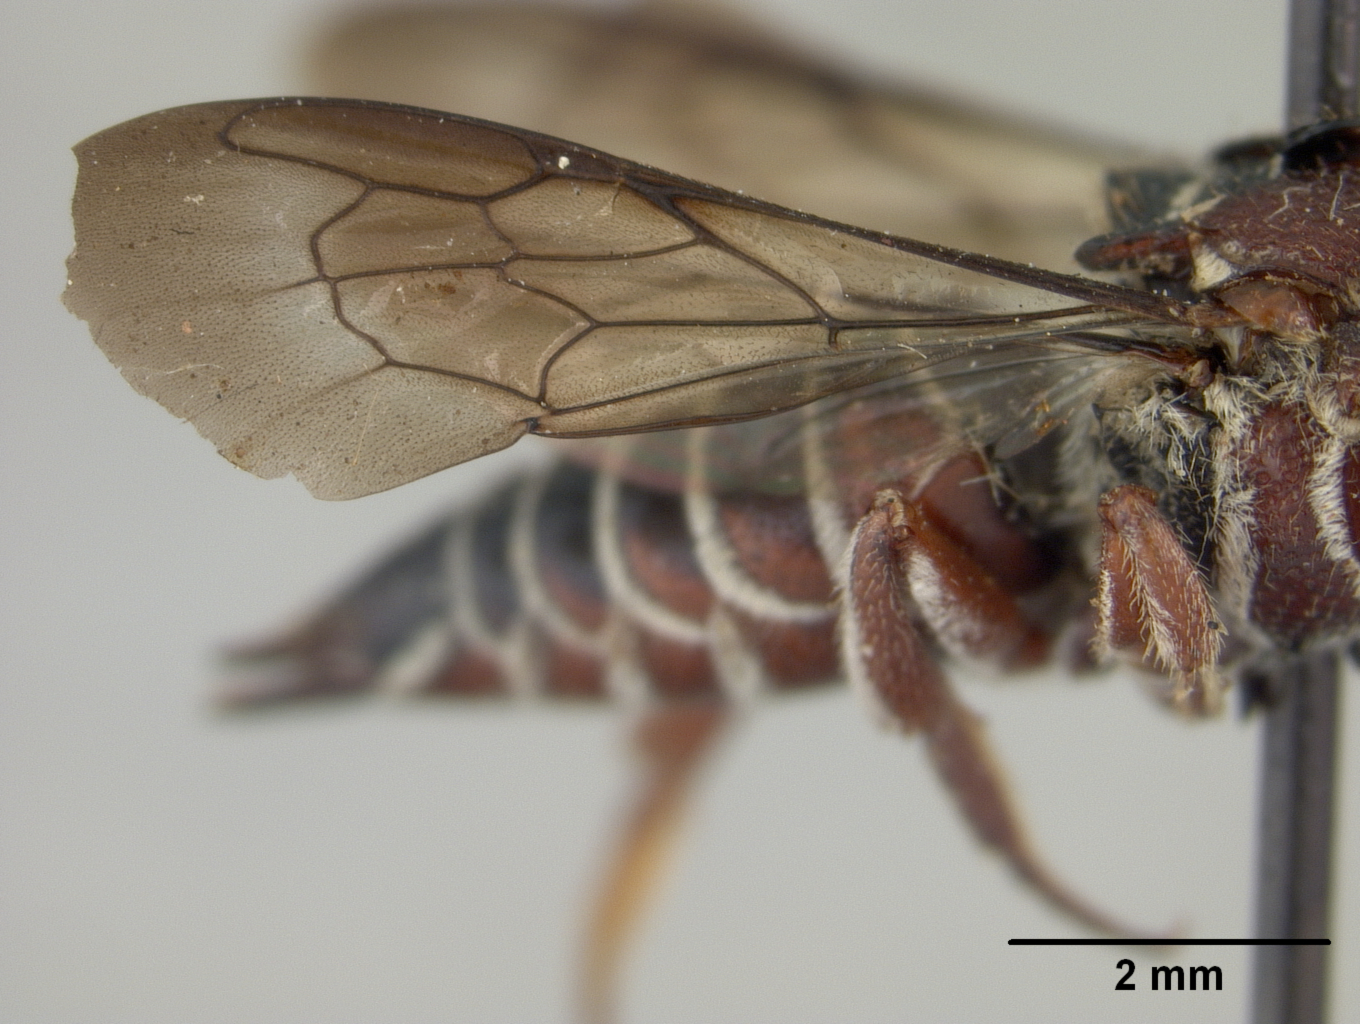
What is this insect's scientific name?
Coelioxys costaricensis
